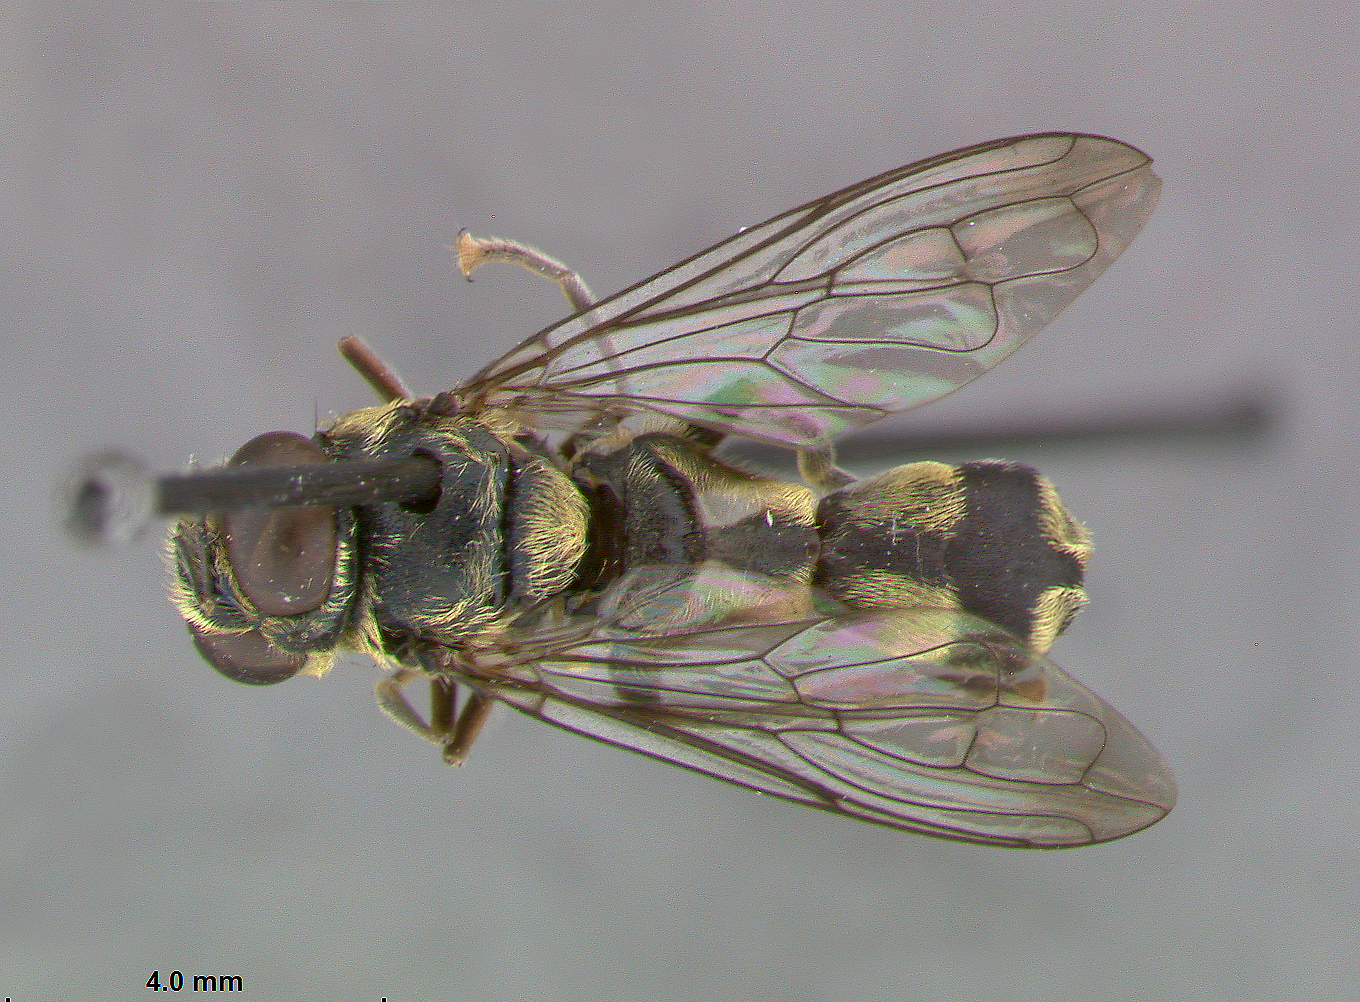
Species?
Microdon gloriosus
